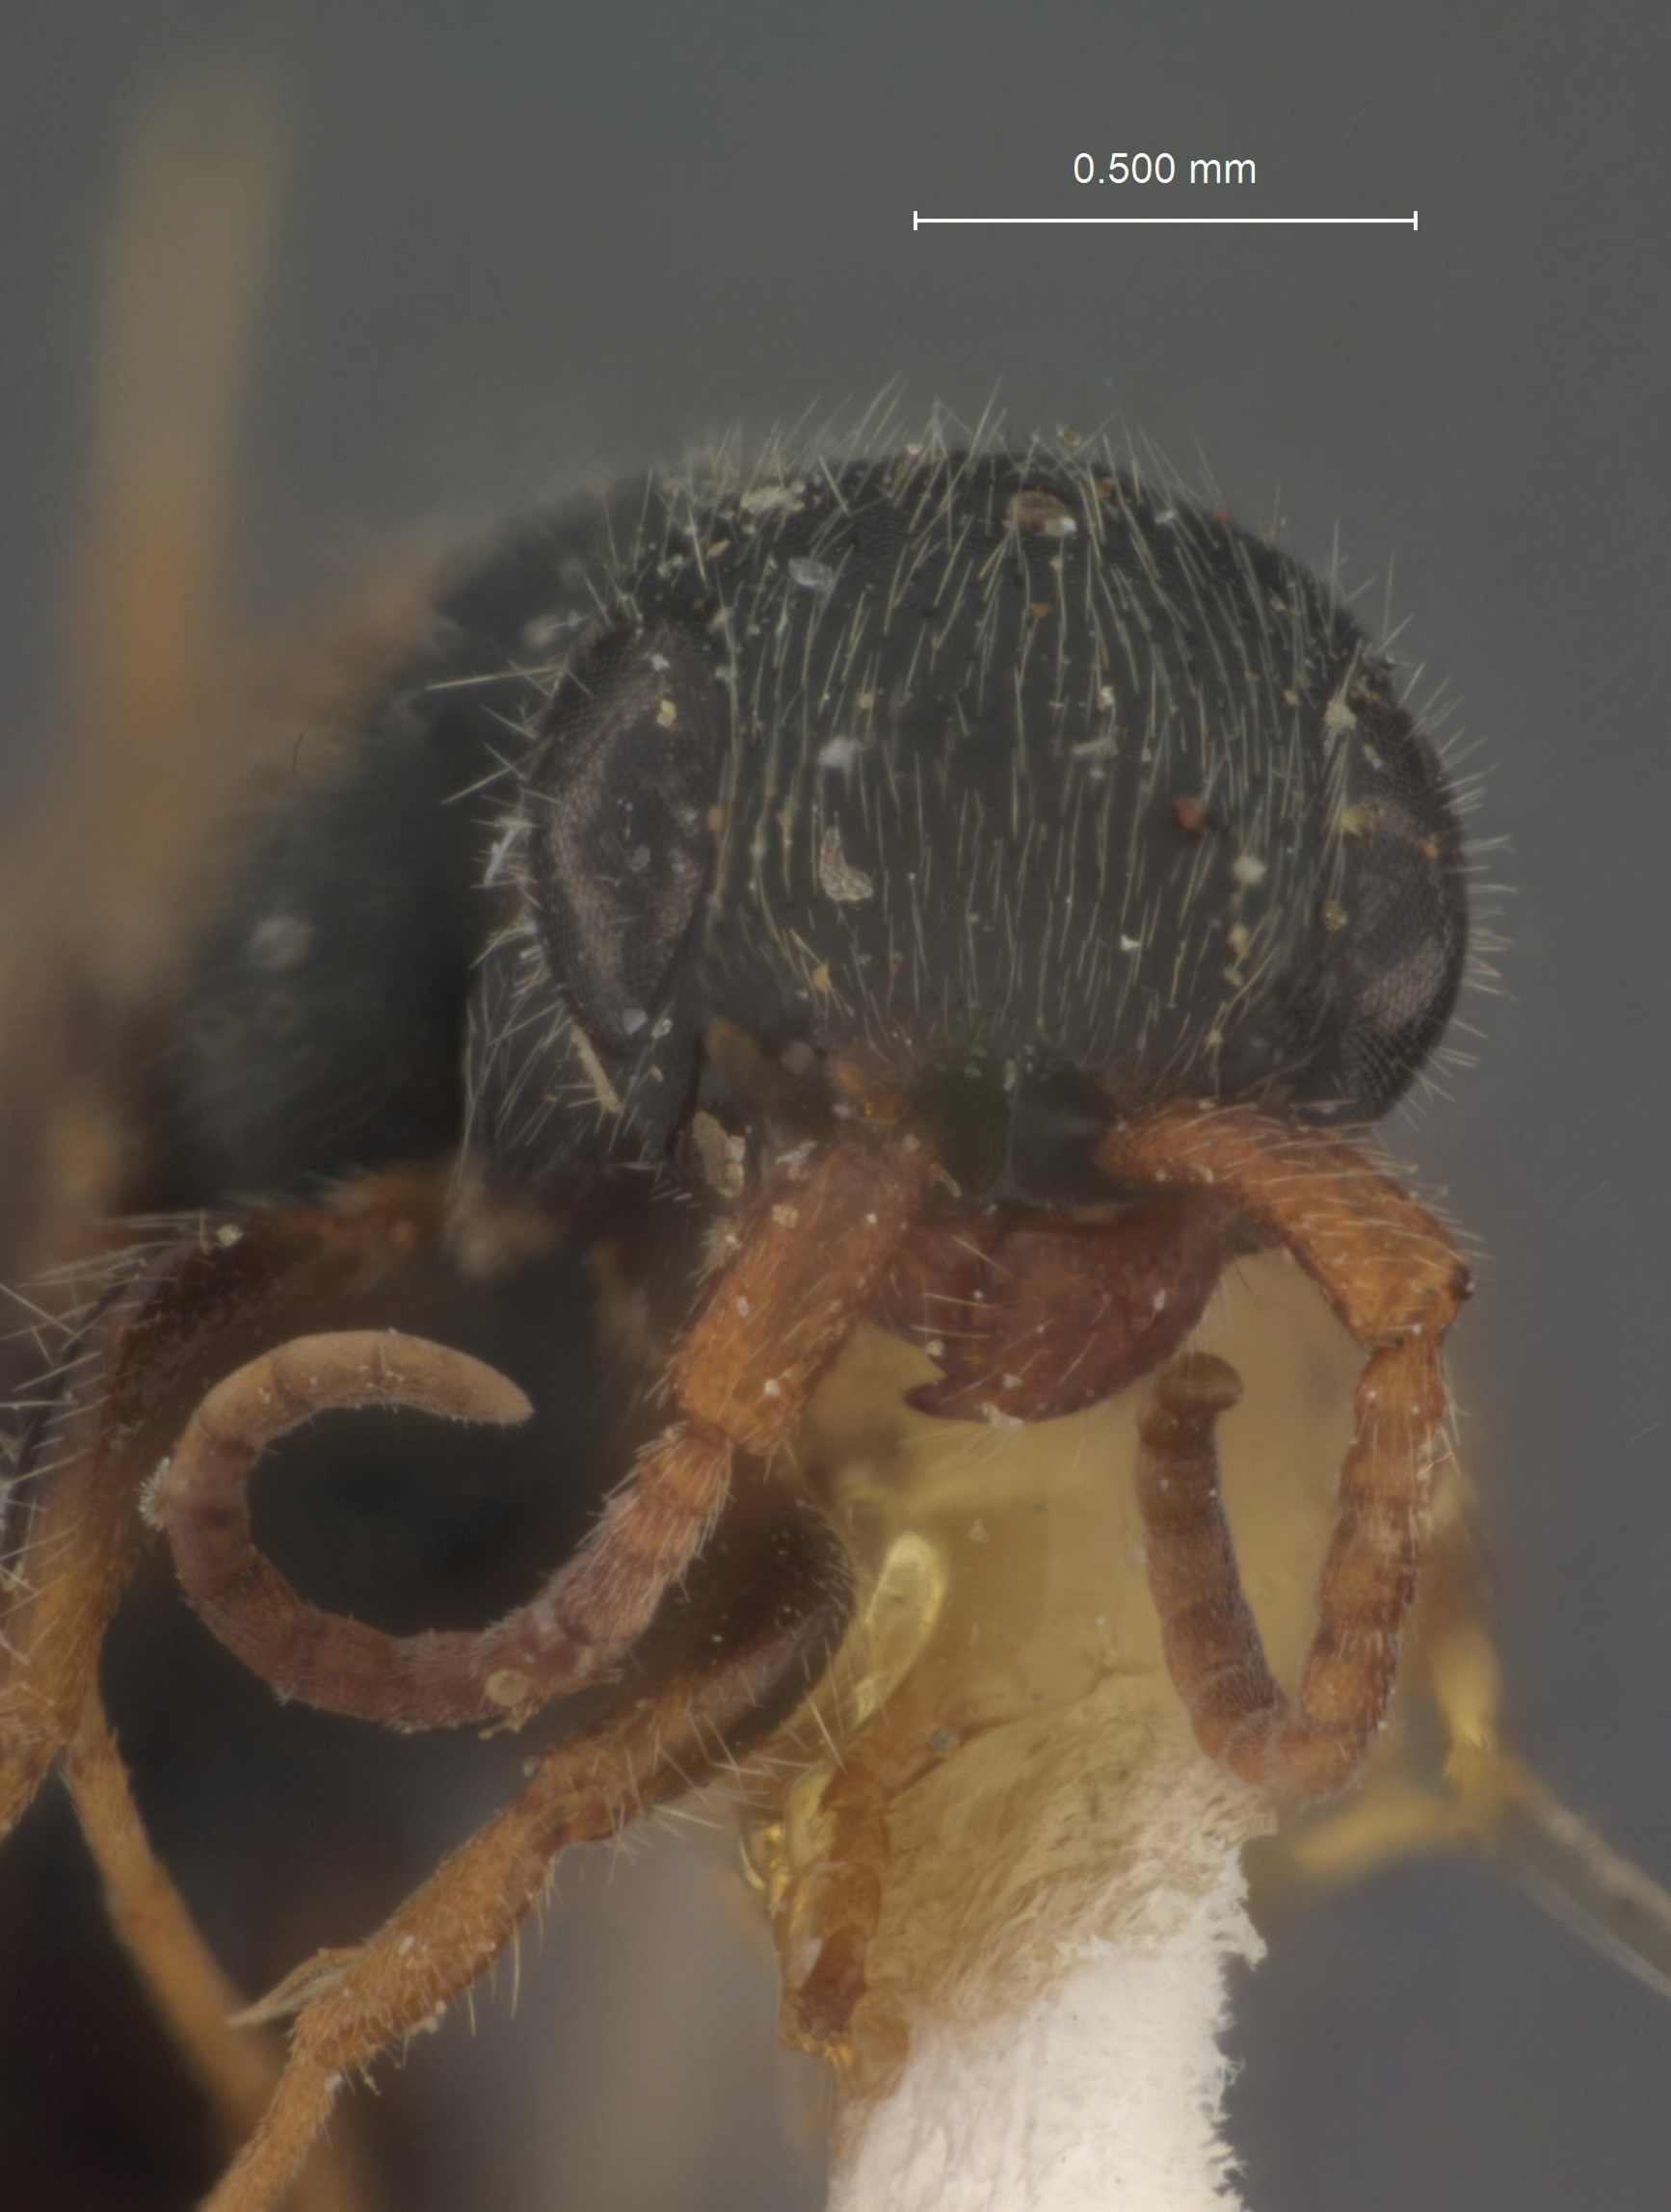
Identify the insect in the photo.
Anisepyris dietrichorum
